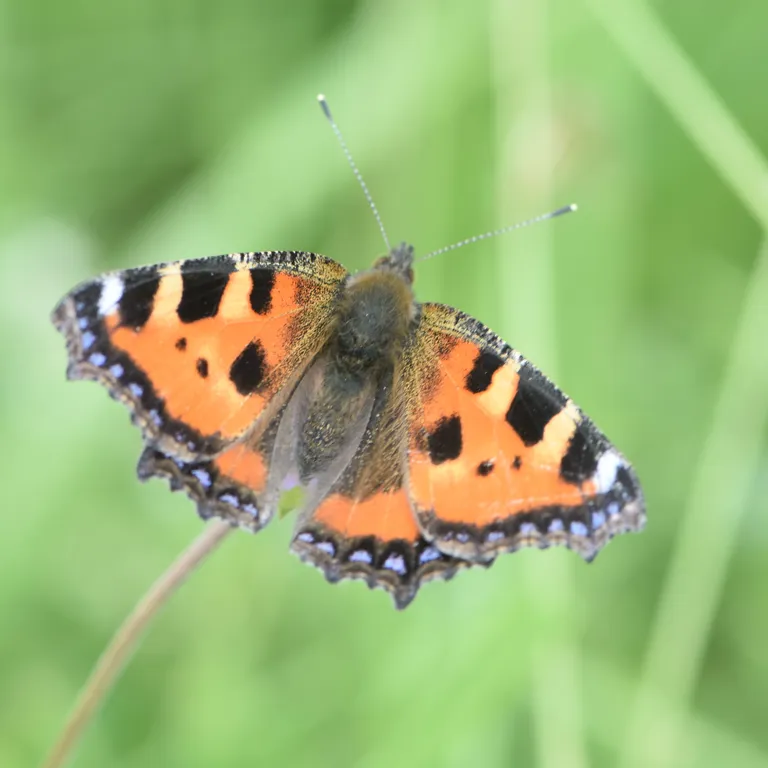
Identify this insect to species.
Aglais urticae
